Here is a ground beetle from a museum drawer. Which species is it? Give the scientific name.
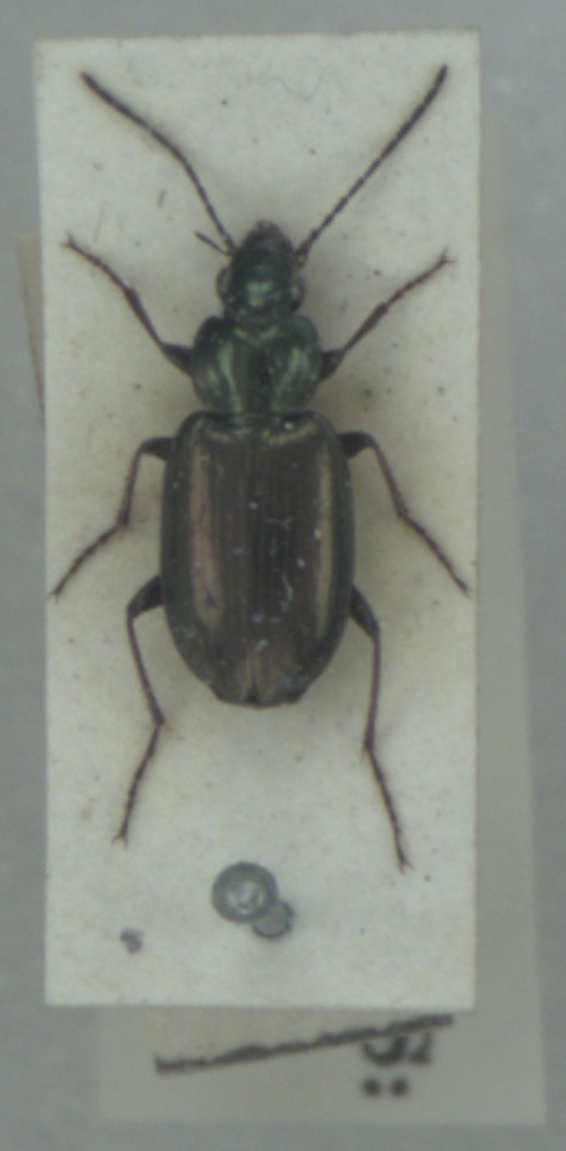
Agonum muelleri
